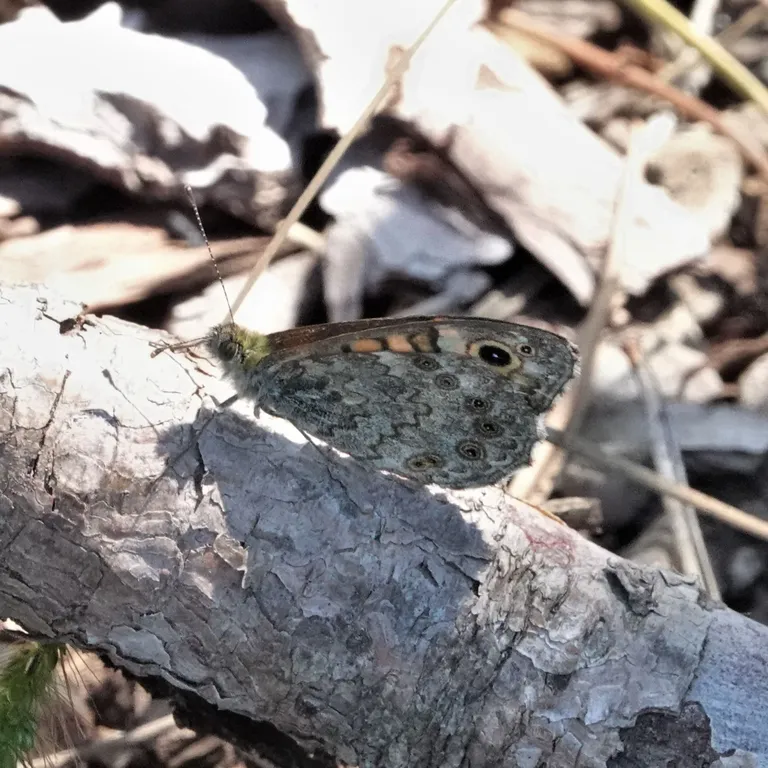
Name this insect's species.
Lasiommata megera (also Pararge megera)
